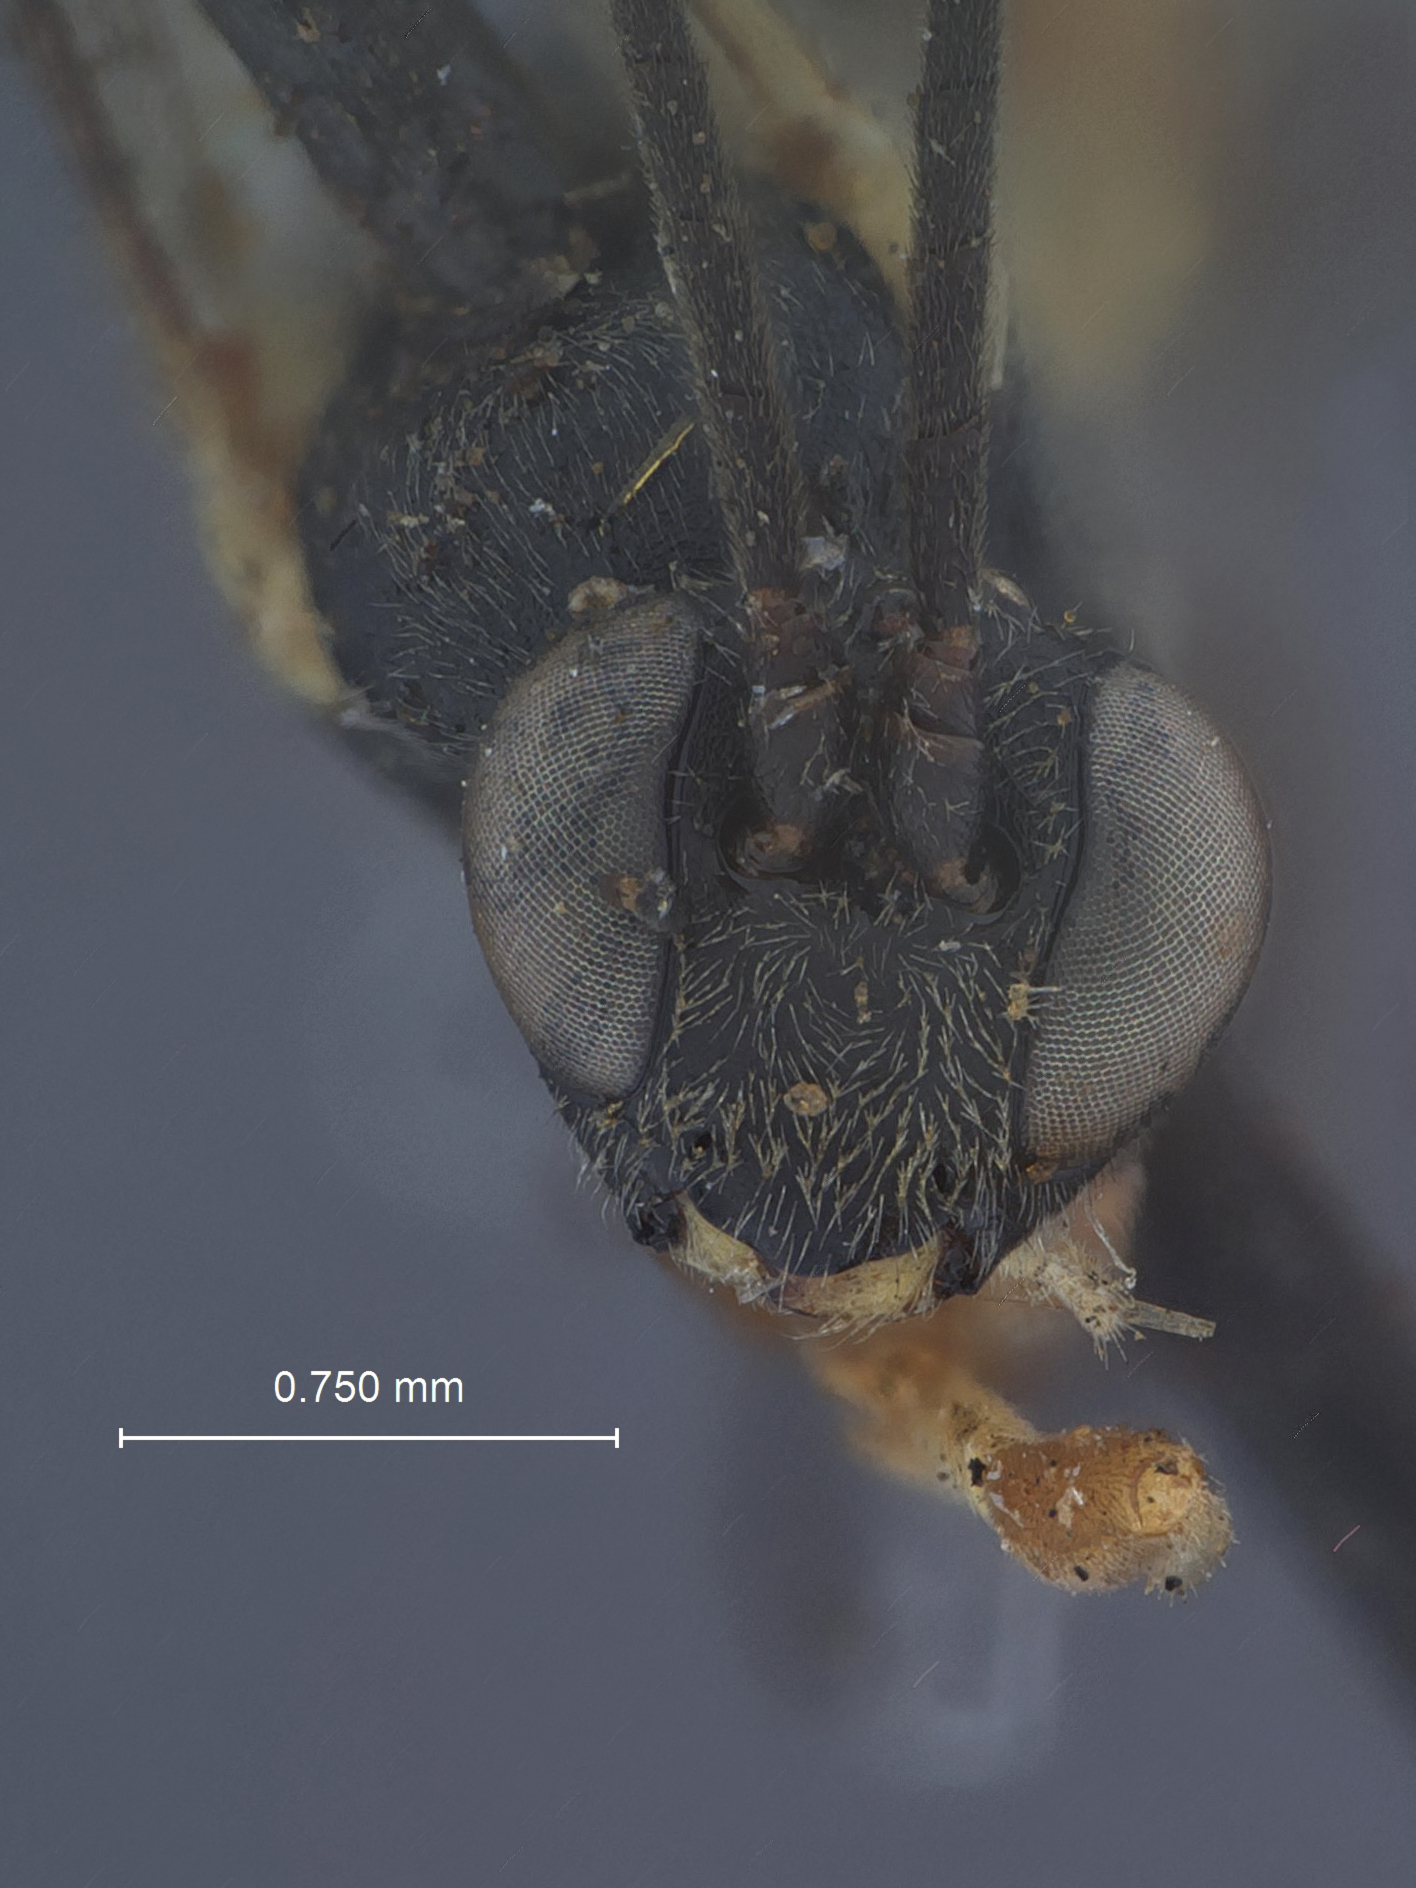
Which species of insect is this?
Sagaritis aprilis
